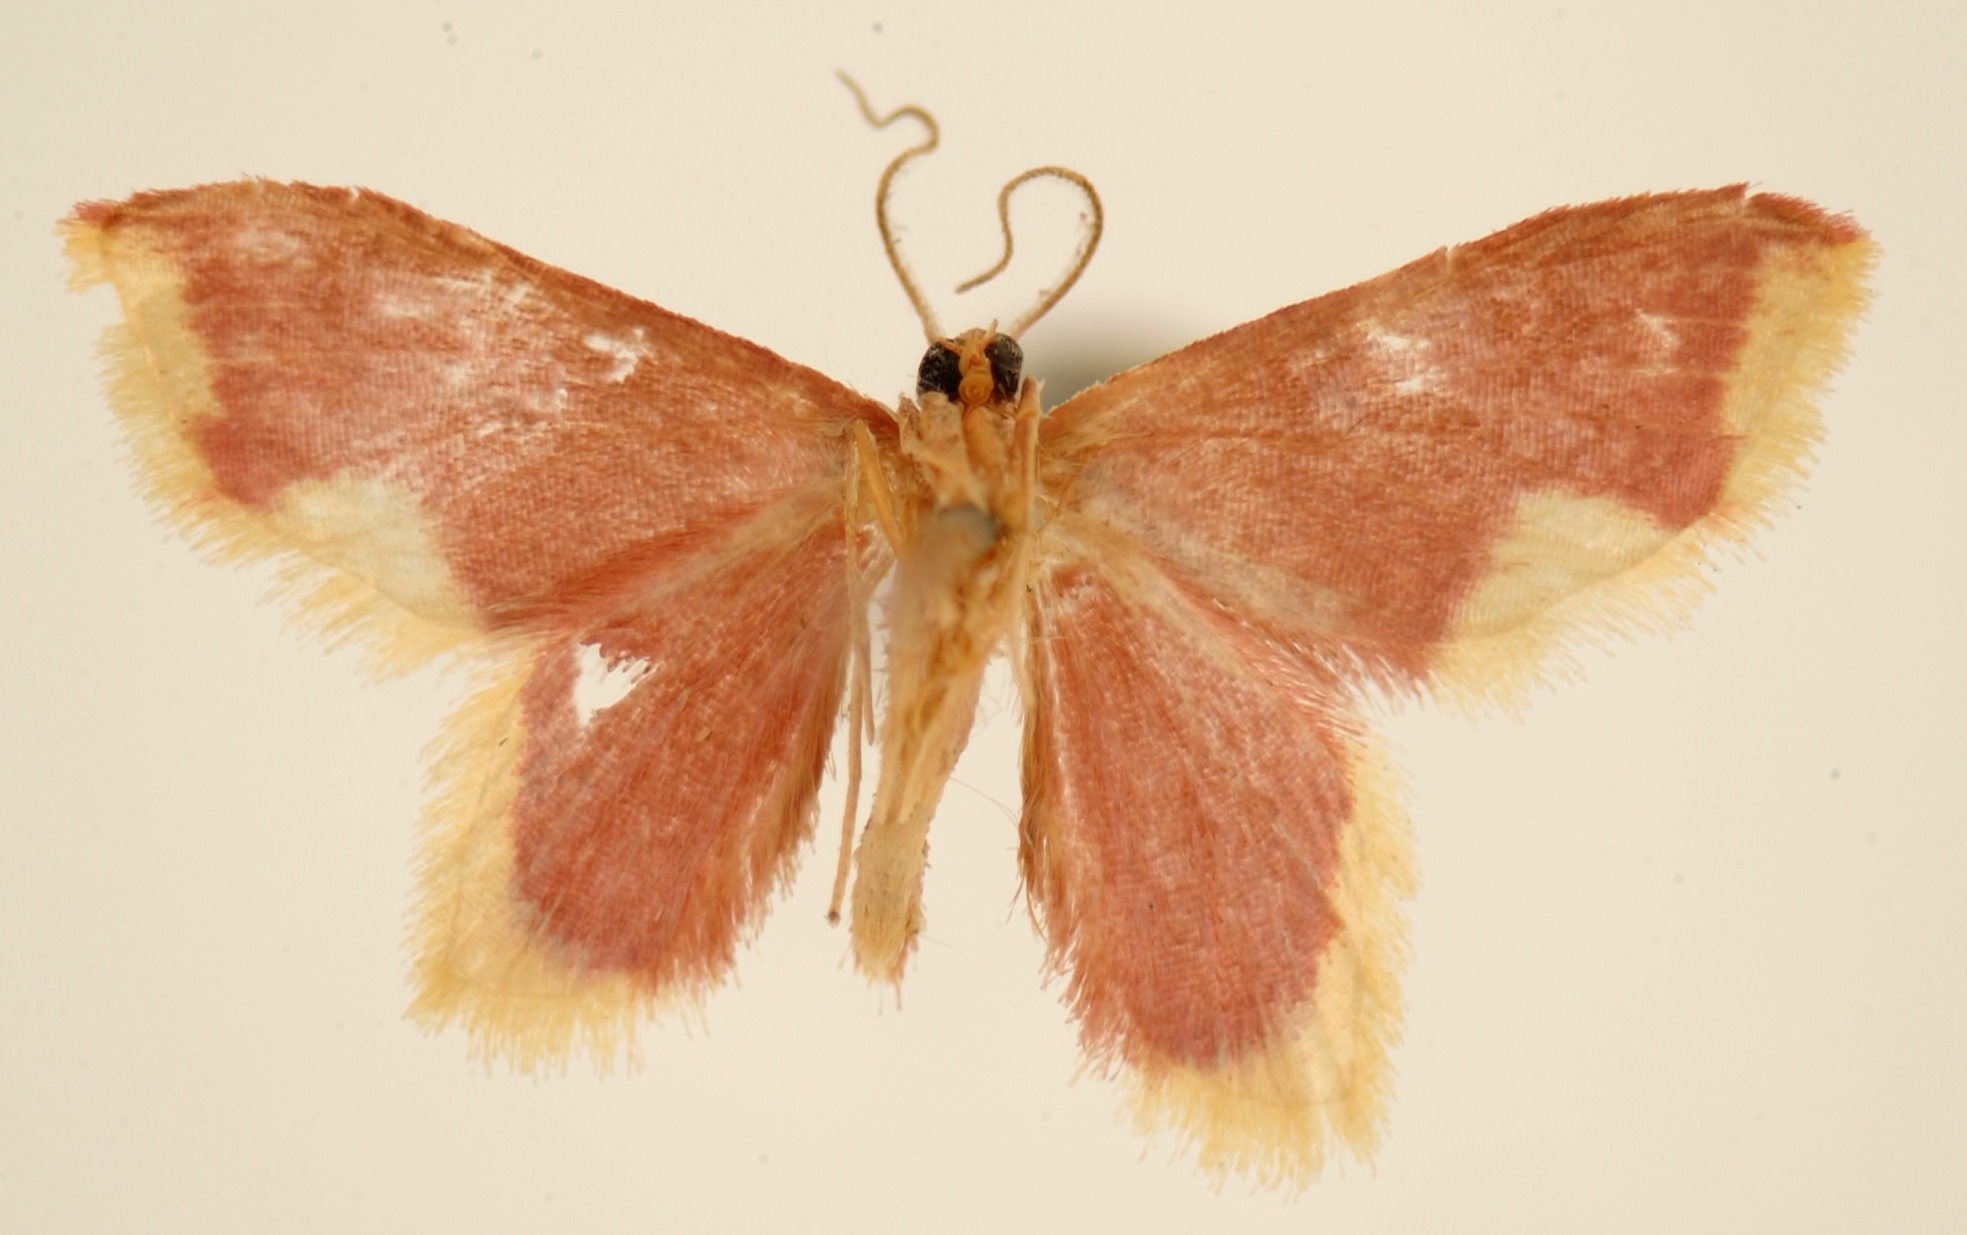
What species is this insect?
Hyria priscilla
